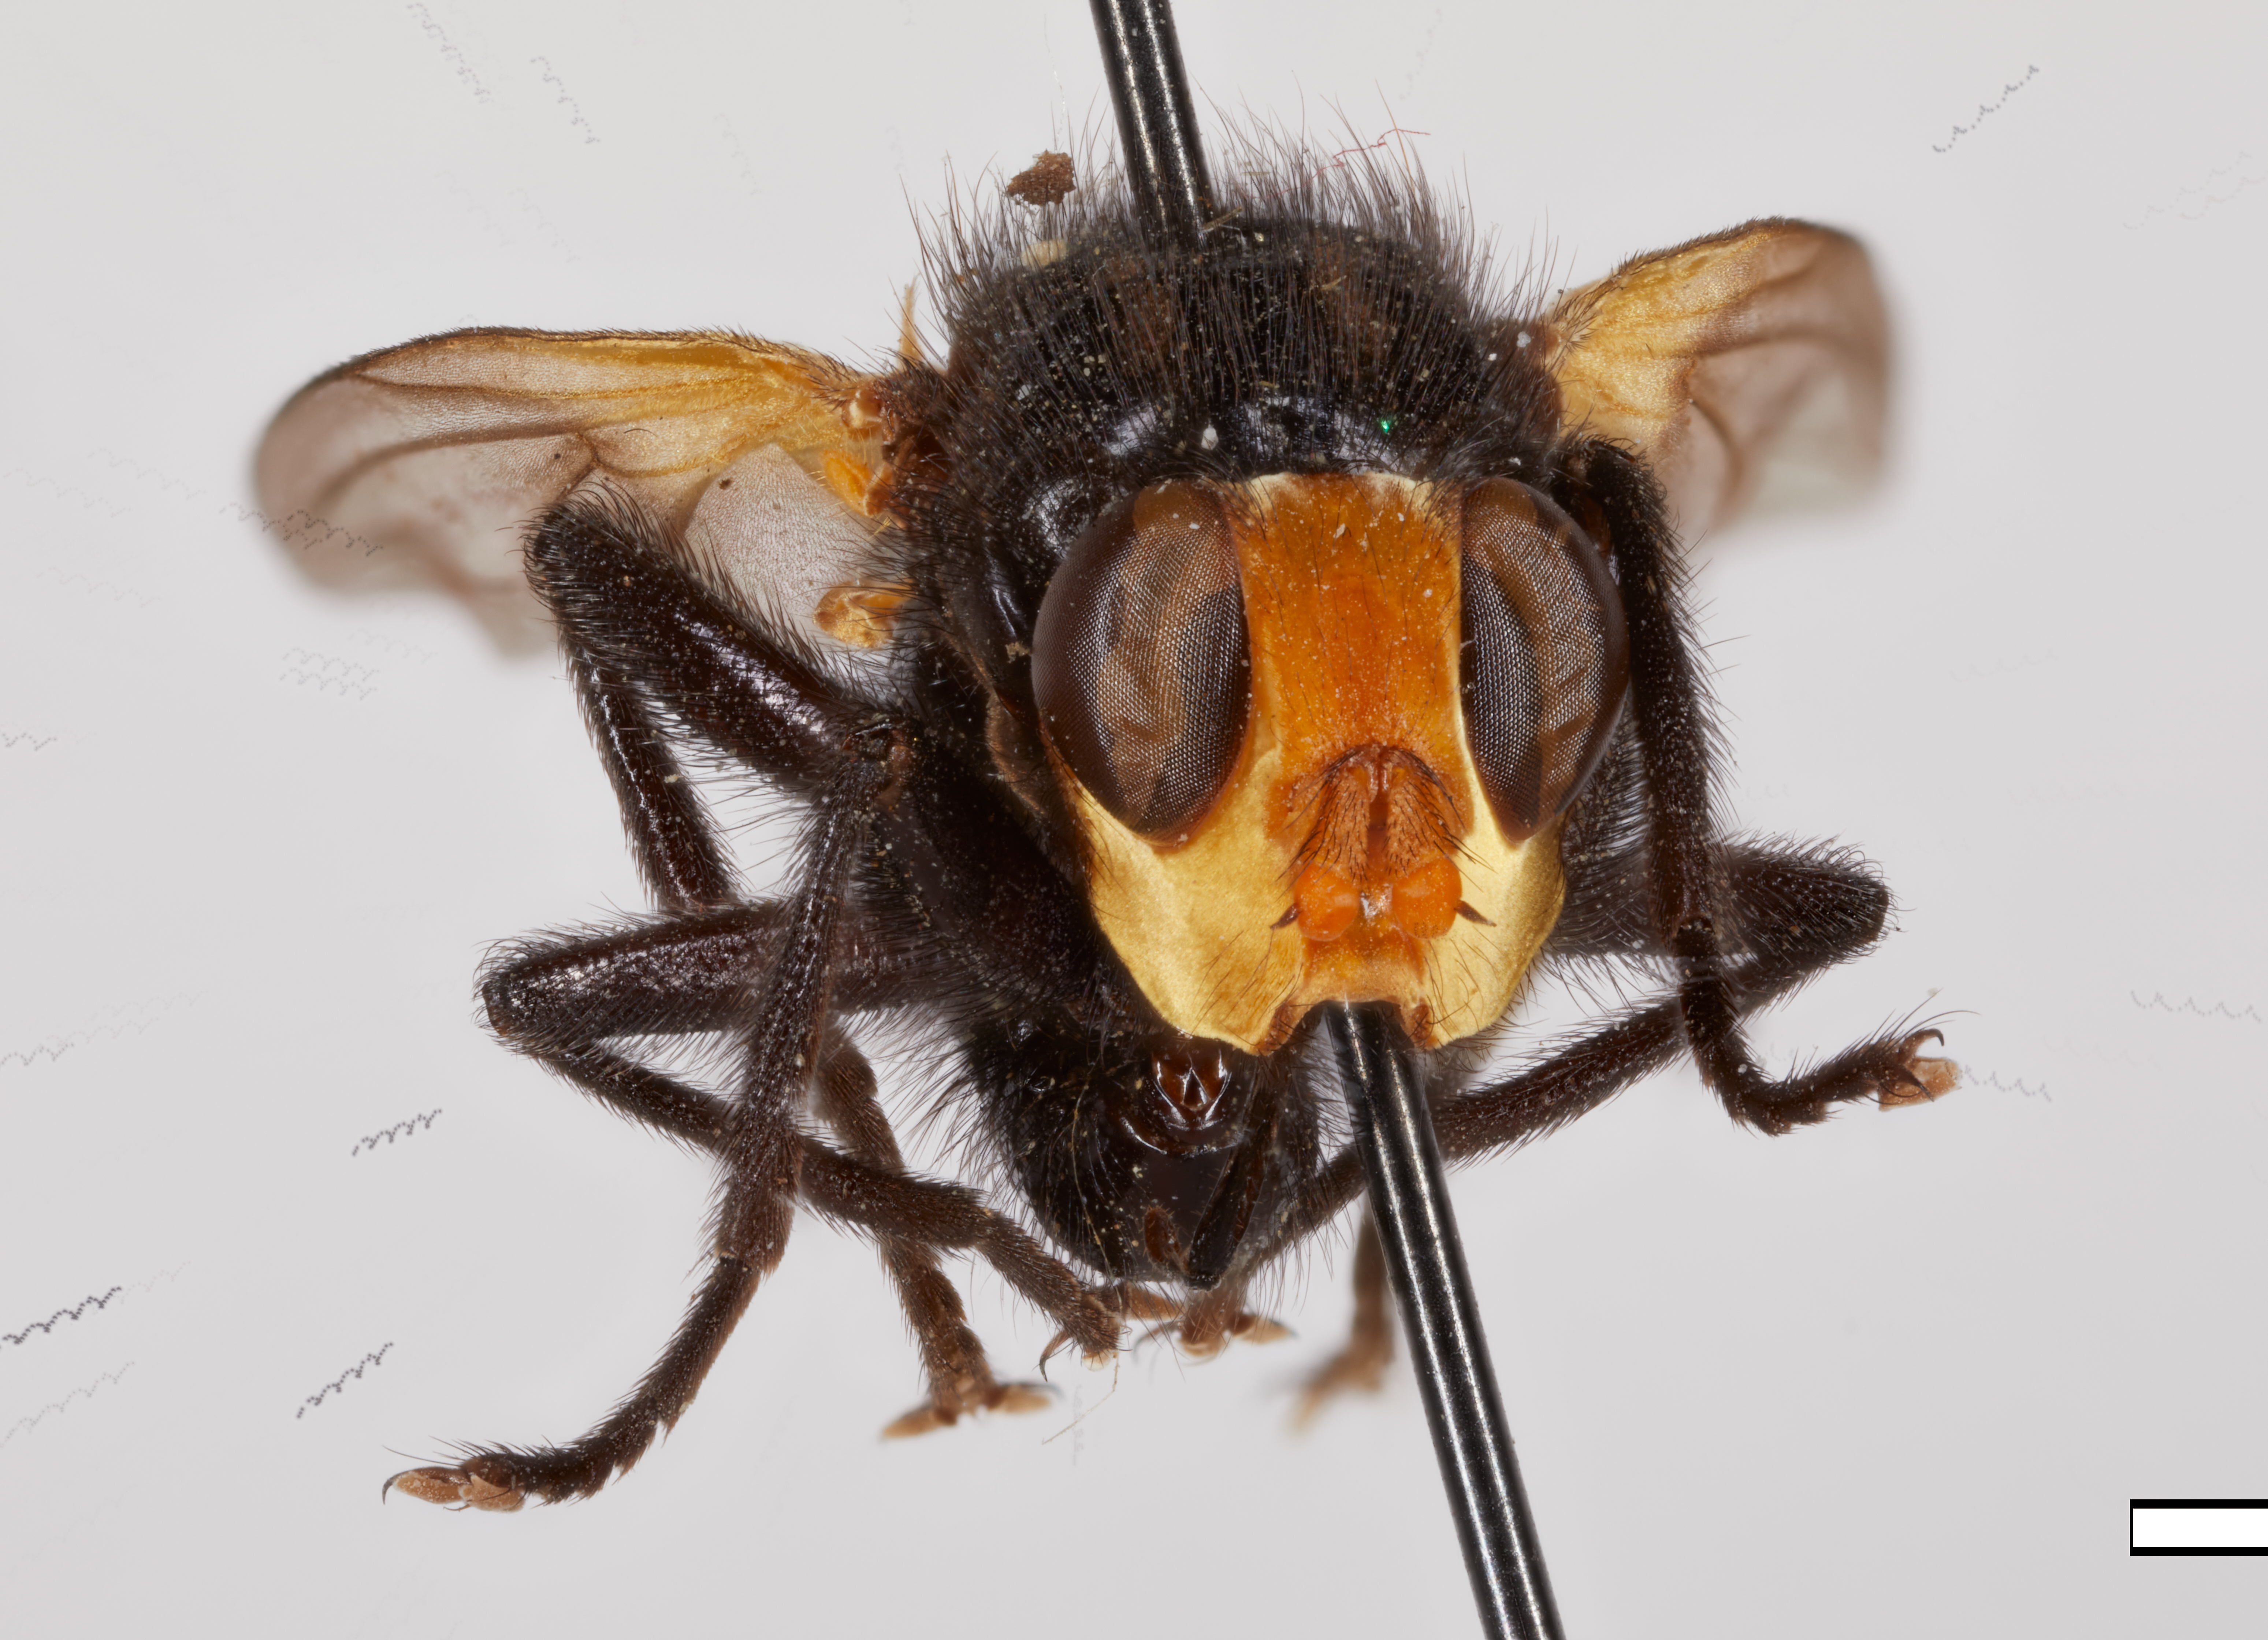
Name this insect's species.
Melanosoma carbonaria
